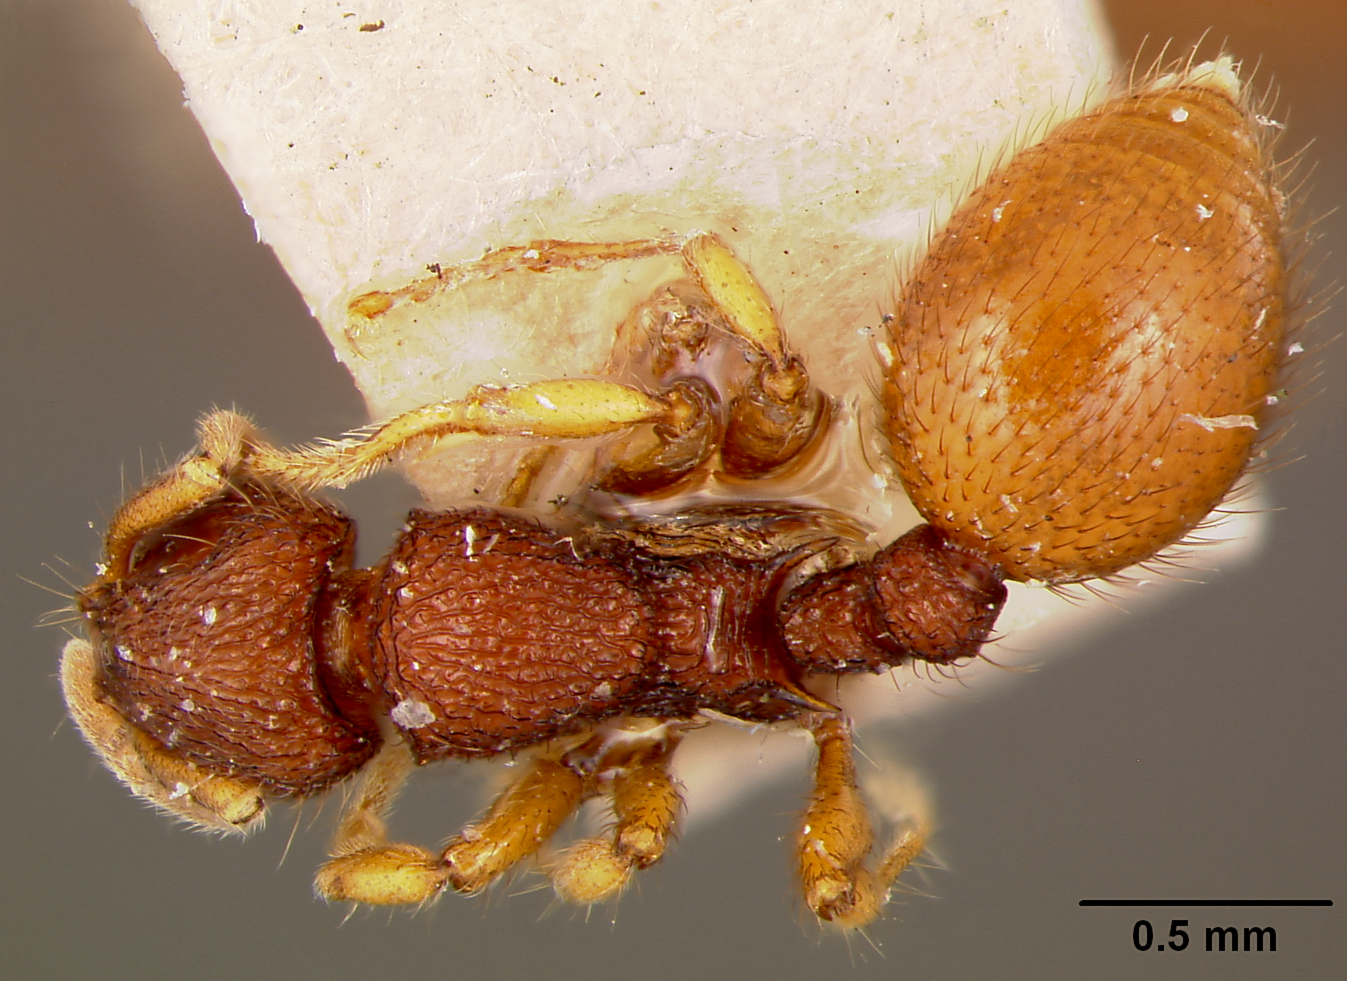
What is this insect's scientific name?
Lordomyrma punctiventris
